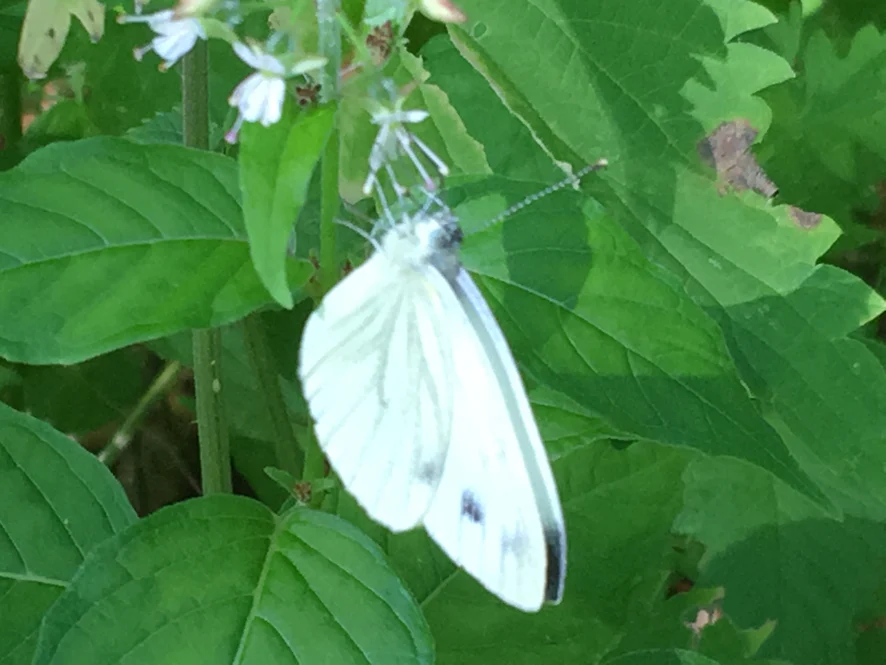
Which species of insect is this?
Pieris napi
